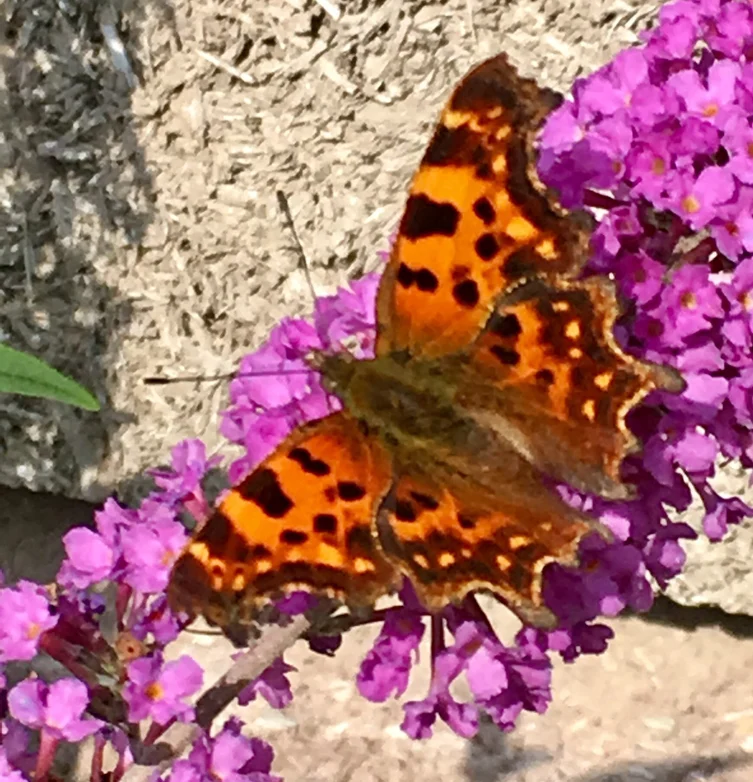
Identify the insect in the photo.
Polygonia c-album
